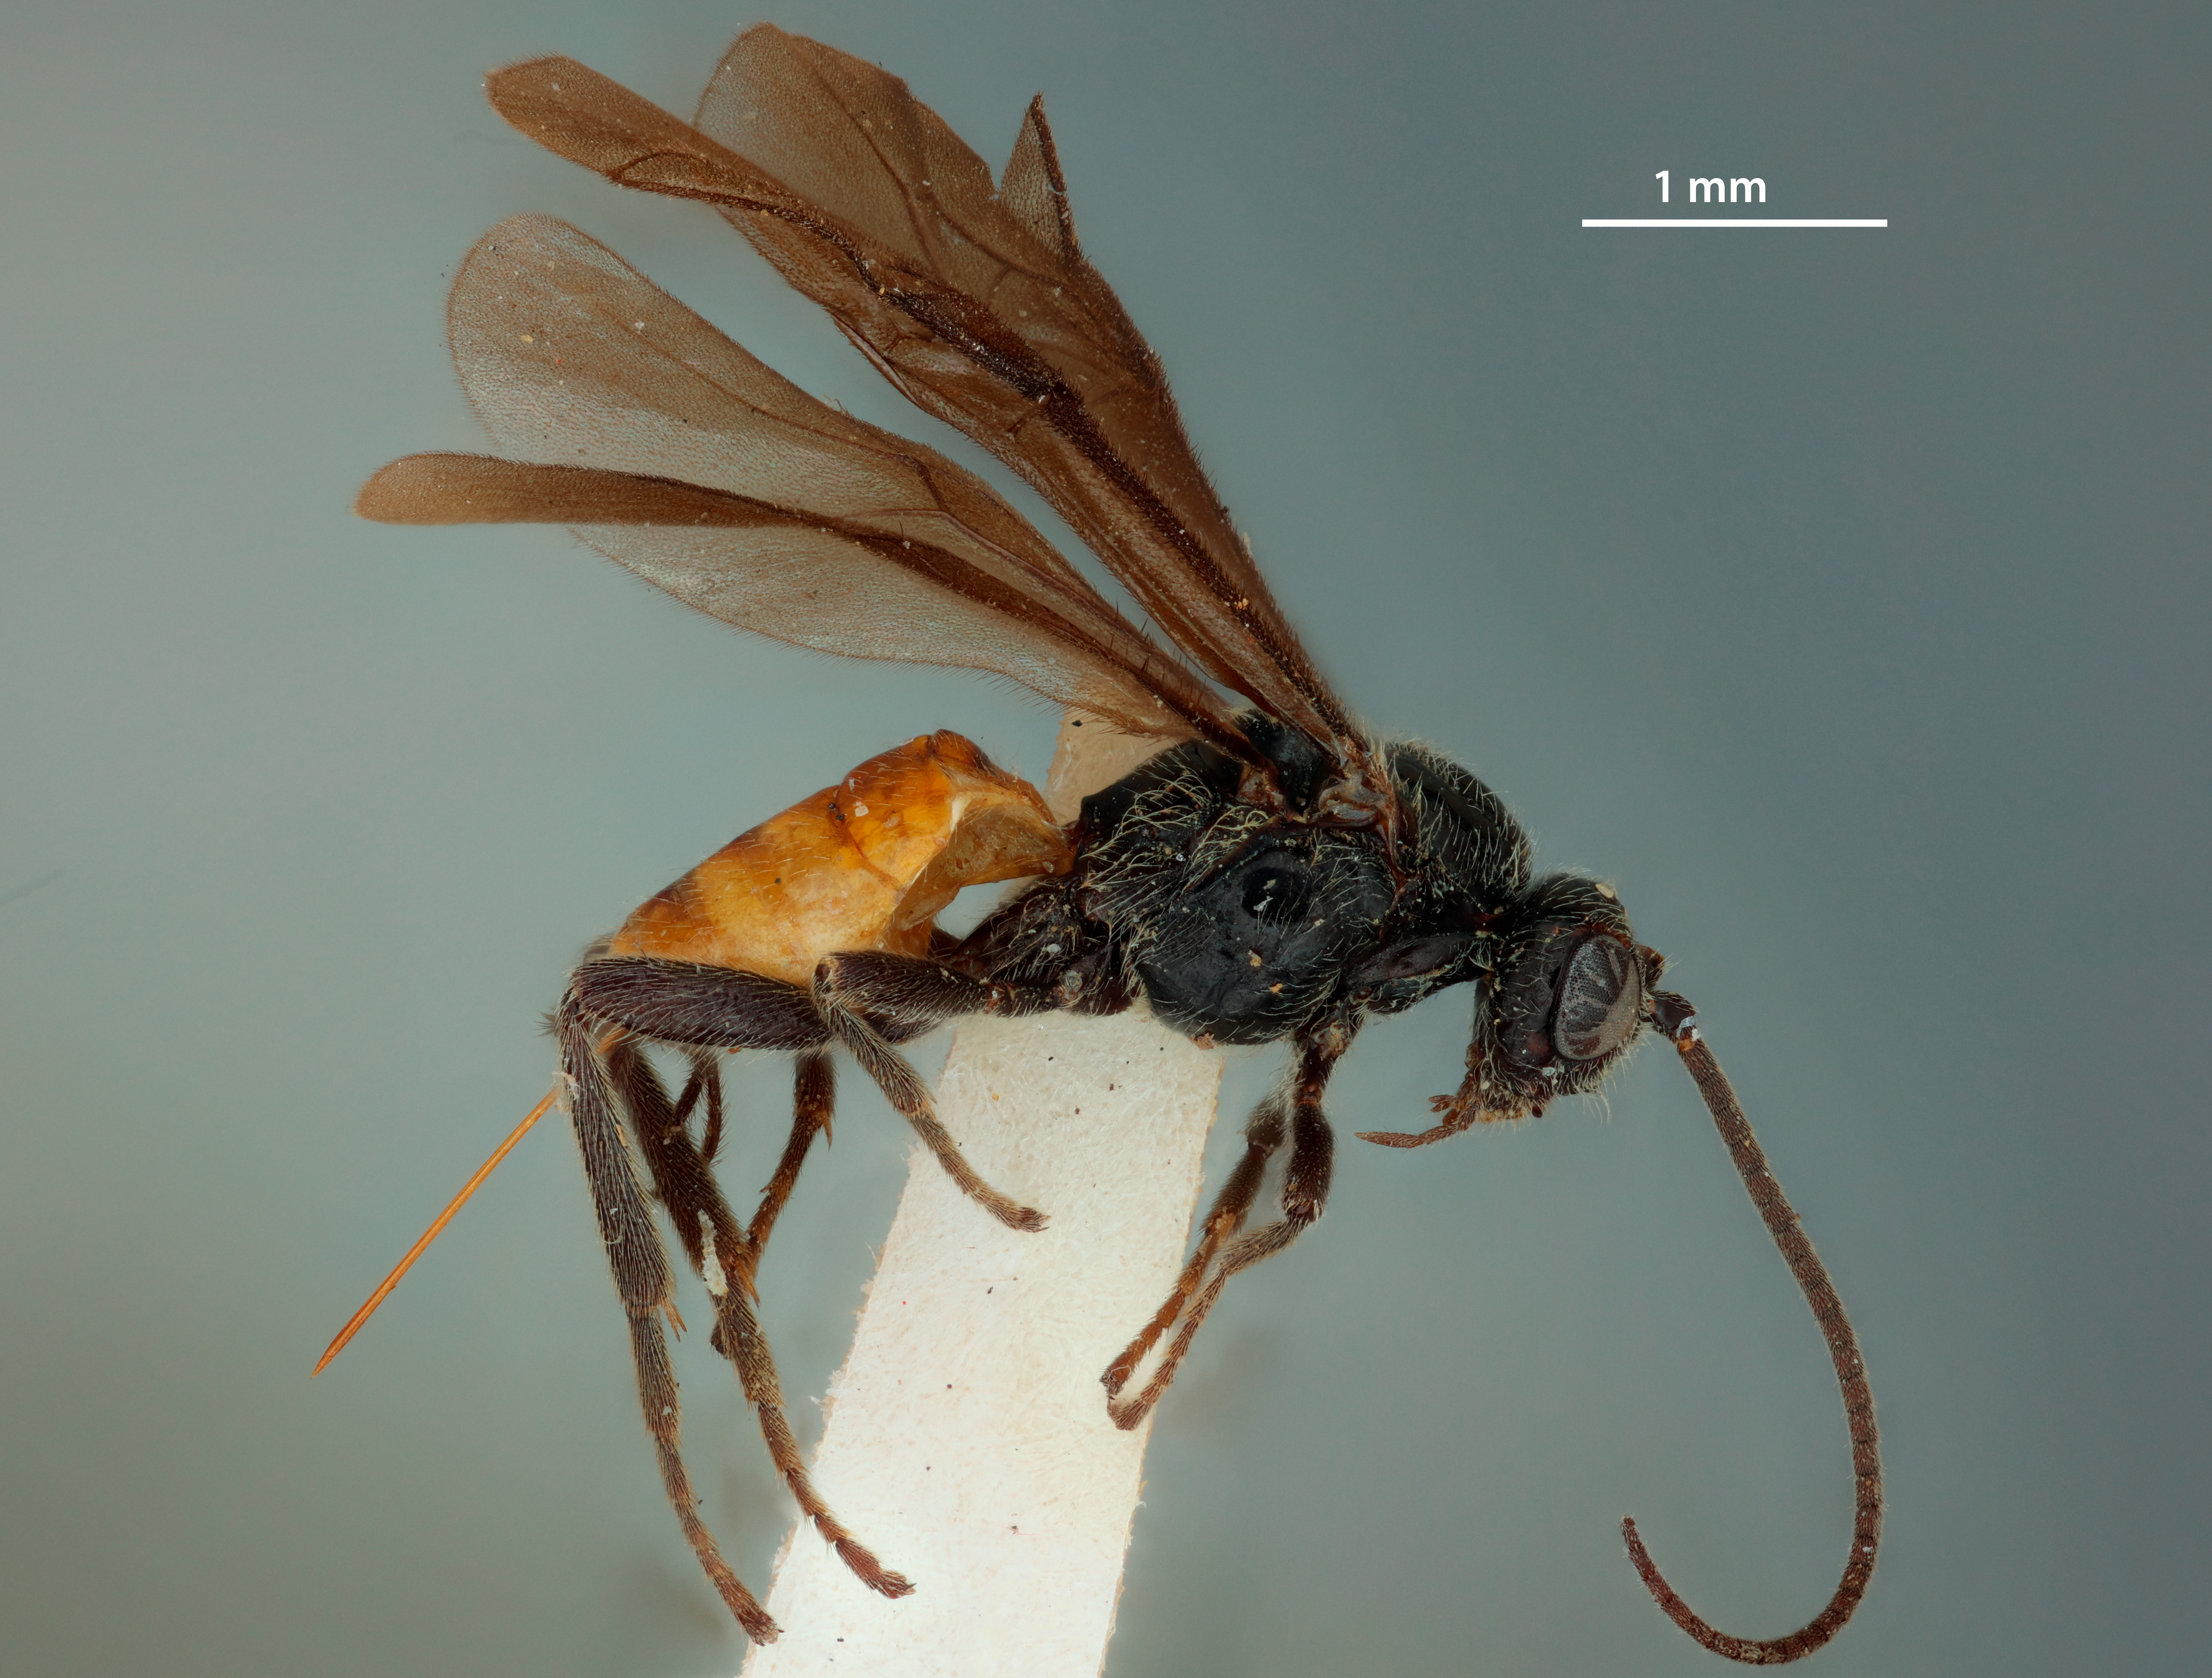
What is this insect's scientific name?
Microbracon nigrorufum
